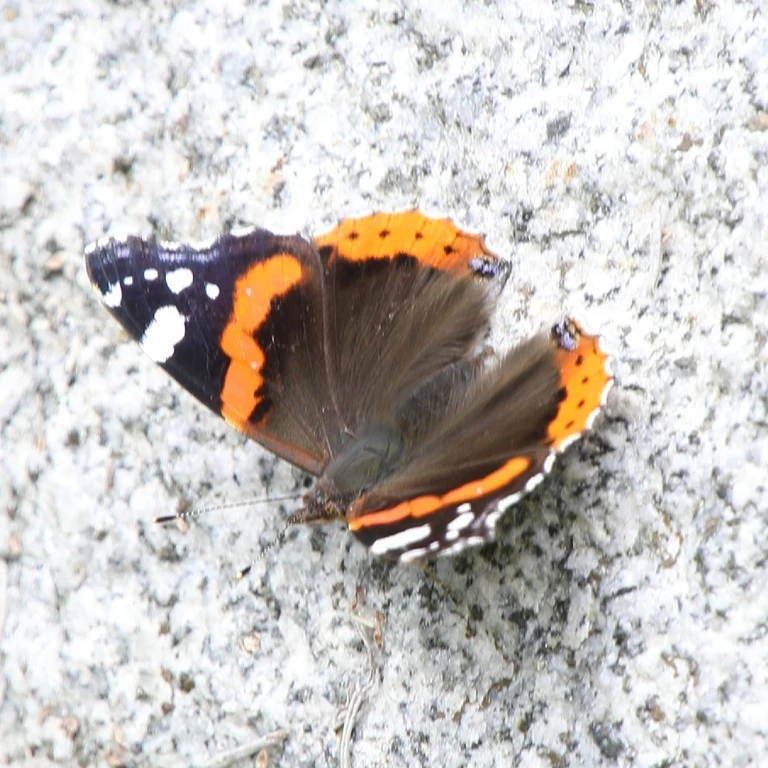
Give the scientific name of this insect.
Vanessa atalanta
